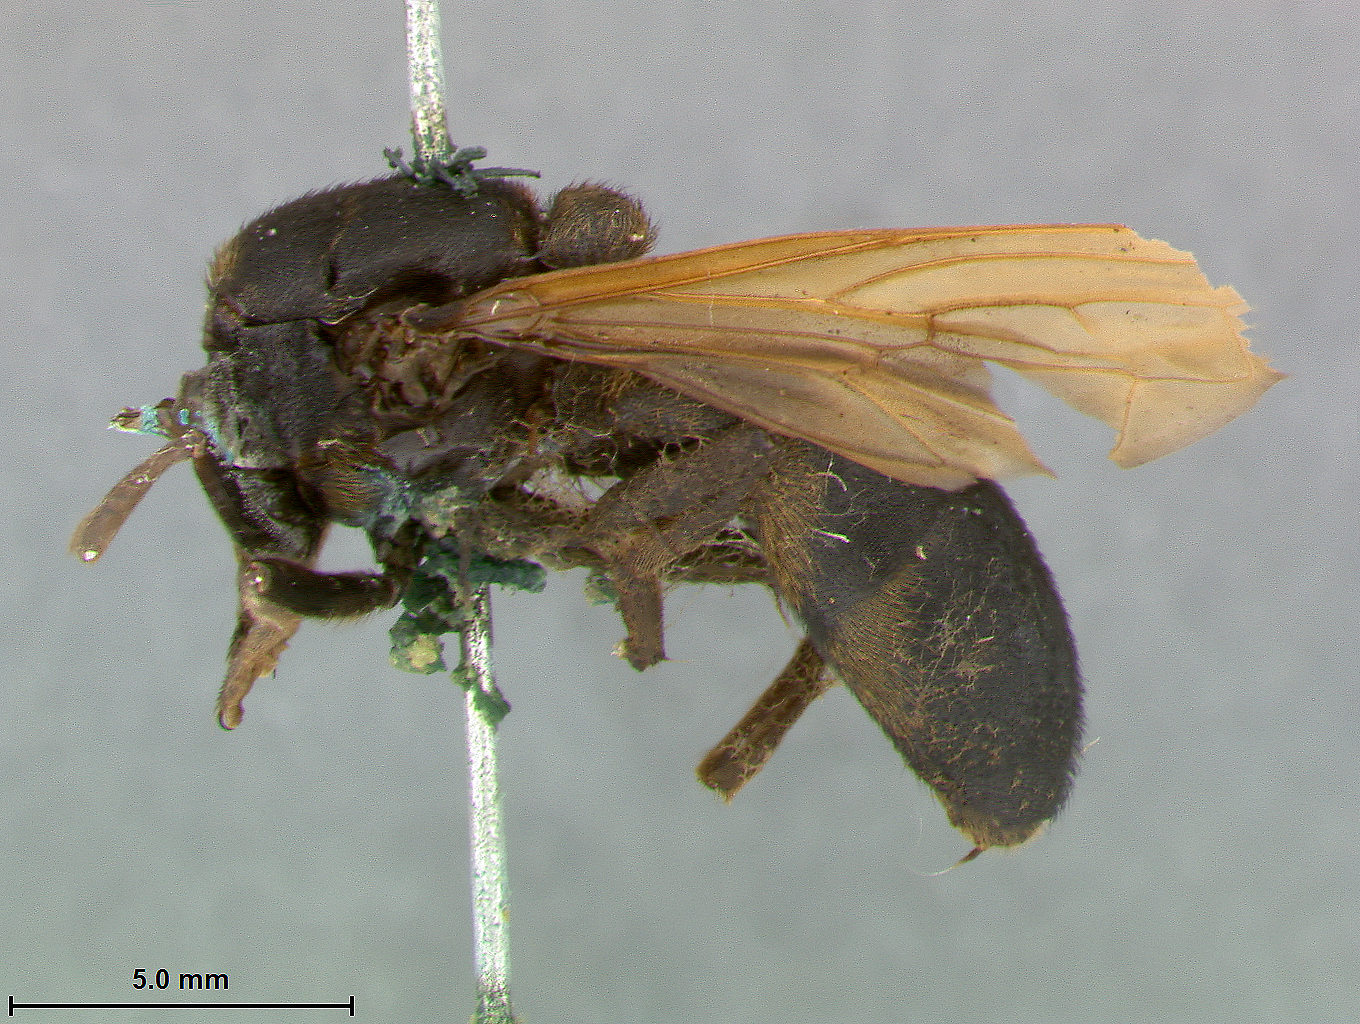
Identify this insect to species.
Microdon flavipennis
